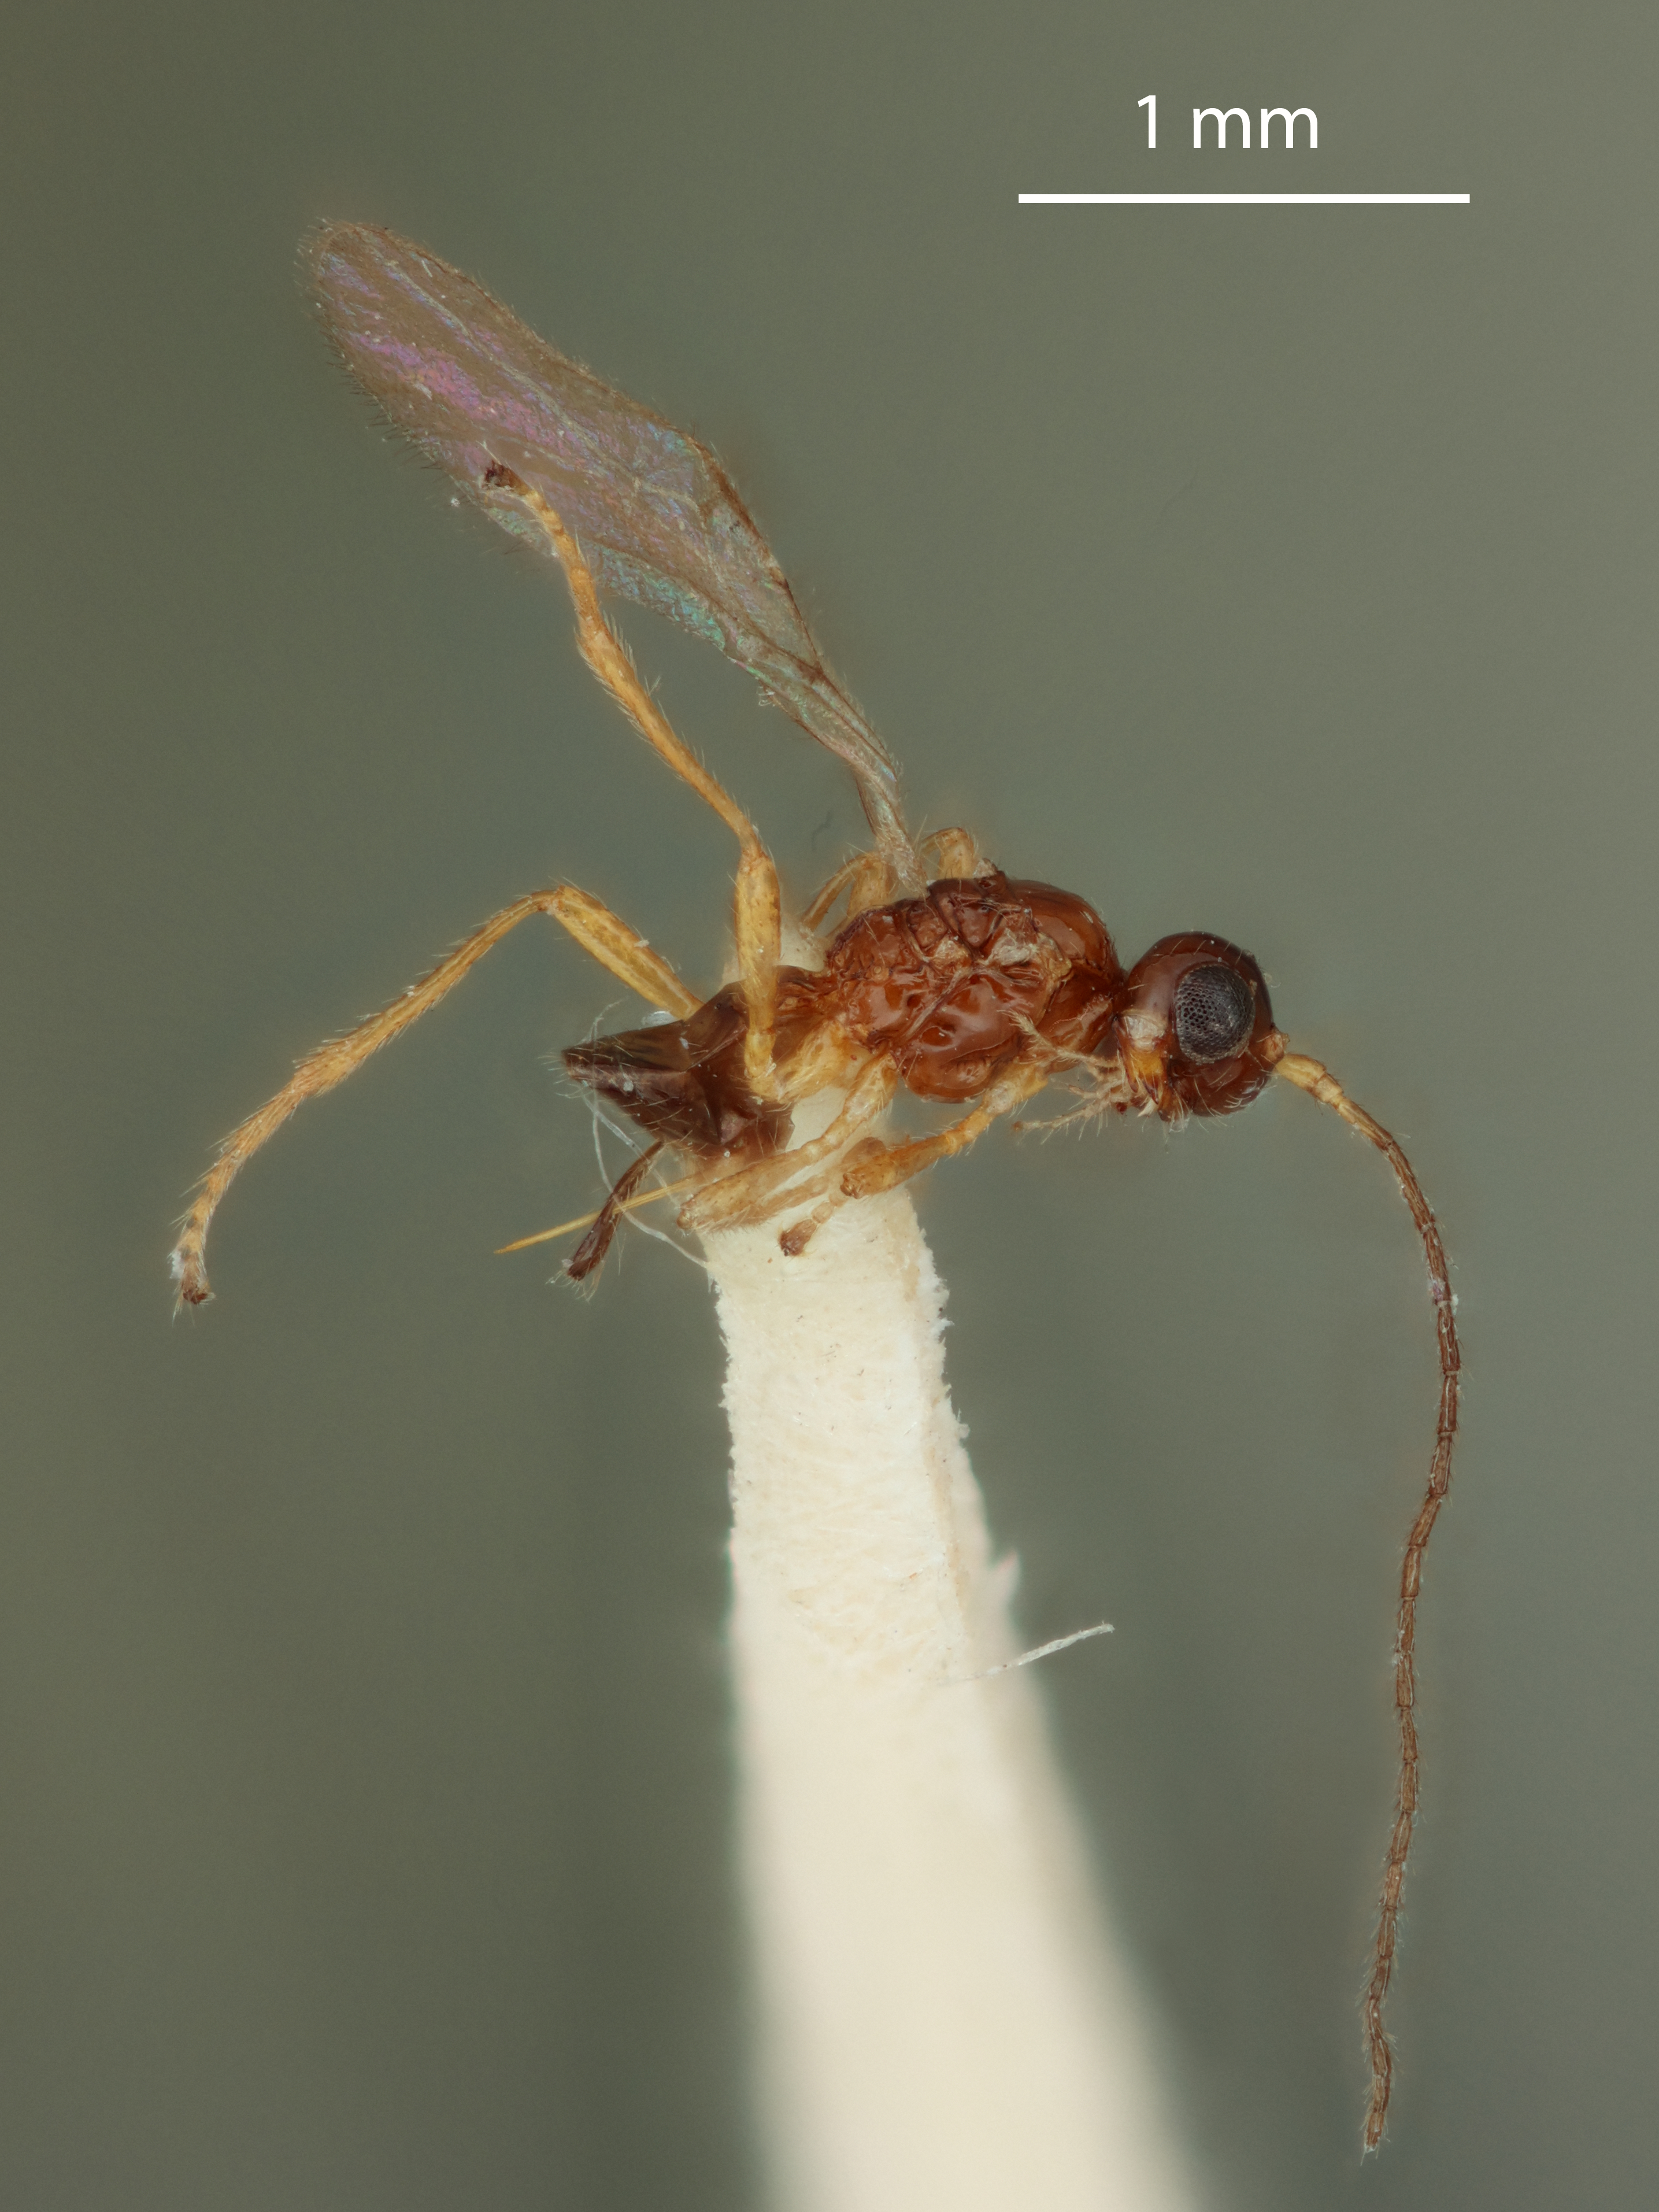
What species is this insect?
Aphaereta scirpi
